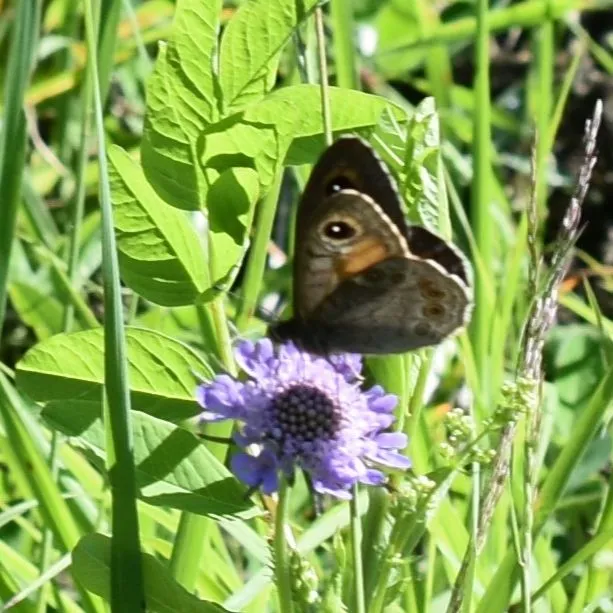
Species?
Lasiommata maera (also Pararge maera)
